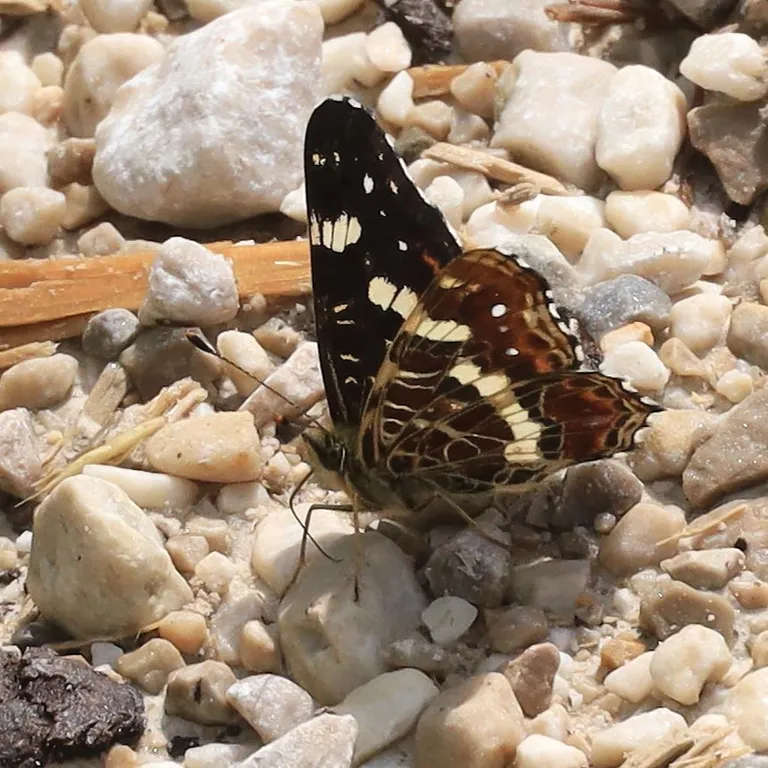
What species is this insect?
Araschnia levana
